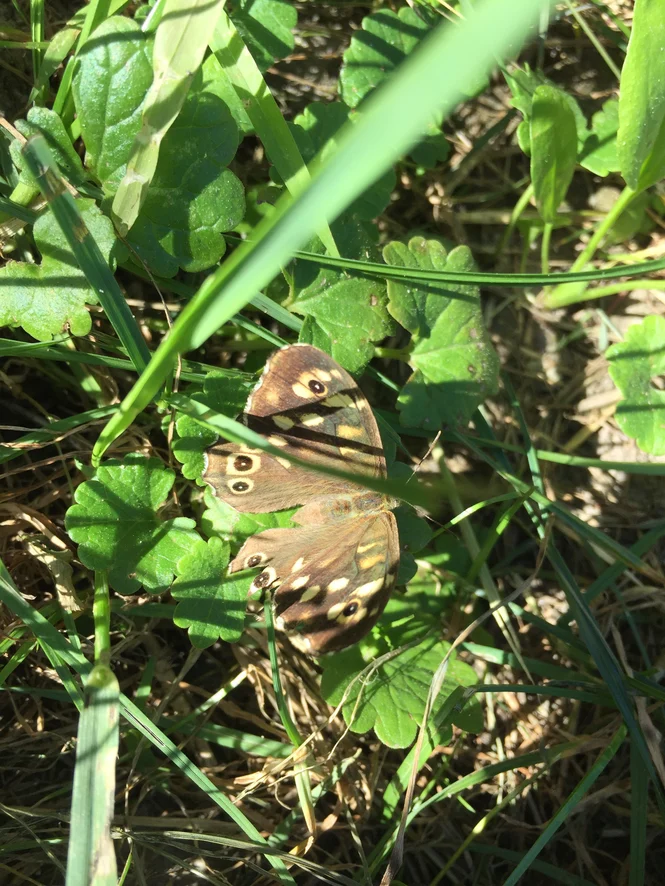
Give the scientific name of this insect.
Pararge aegeria
